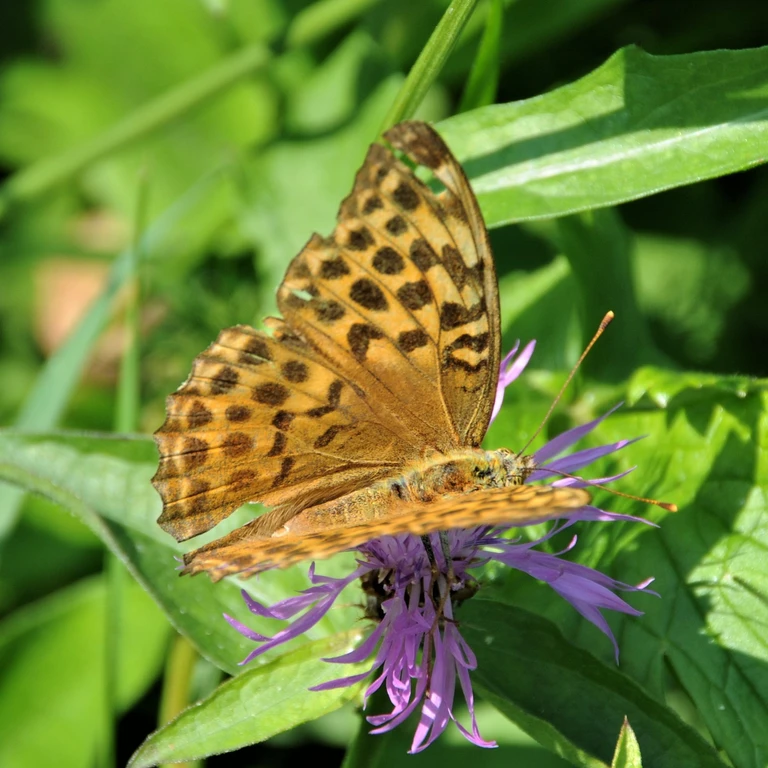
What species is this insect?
Argynnis paphia
